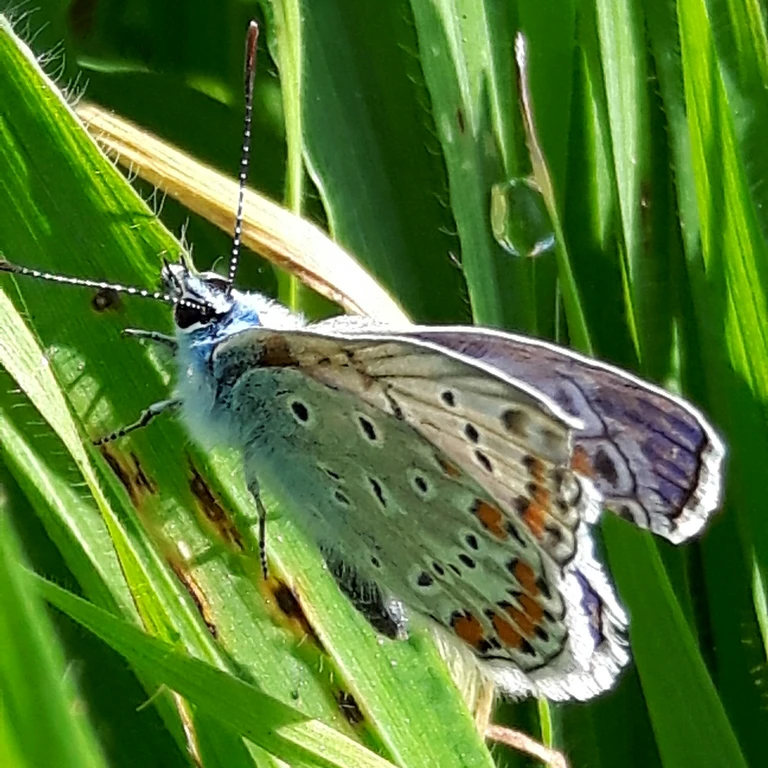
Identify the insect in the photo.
Polyommatus icarus
